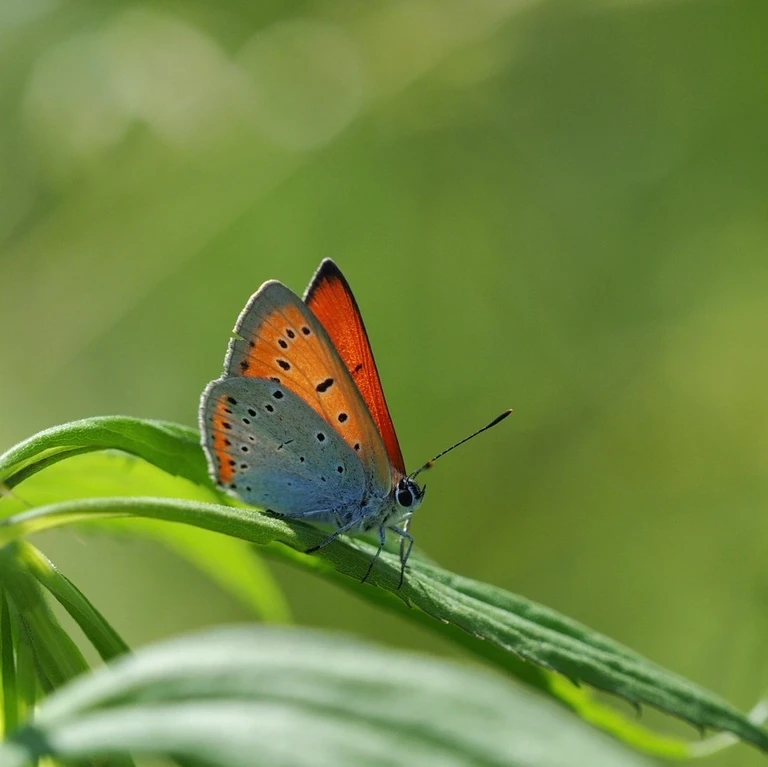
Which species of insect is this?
Lycaena dispar
